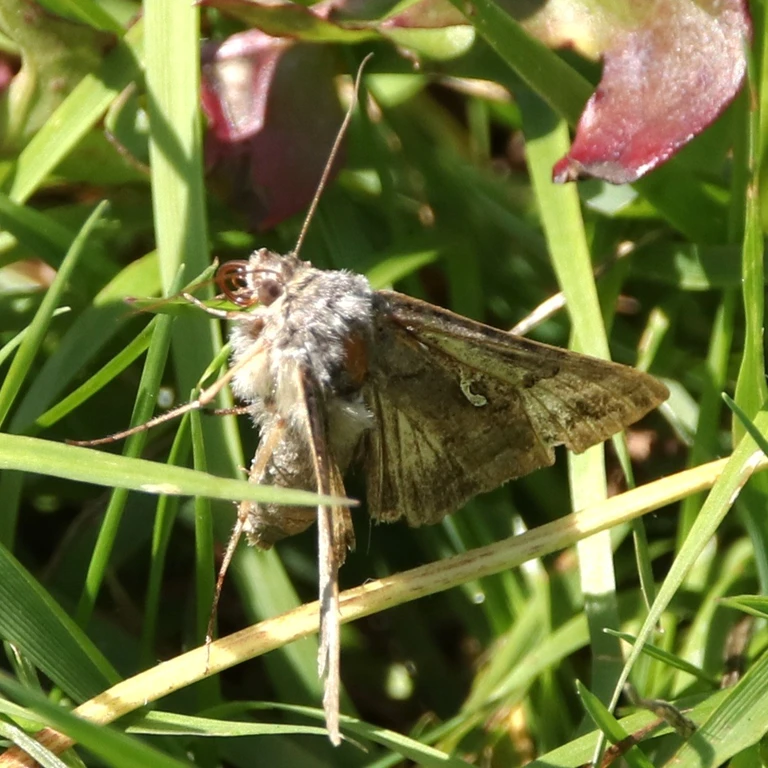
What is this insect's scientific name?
Autographa gamma
